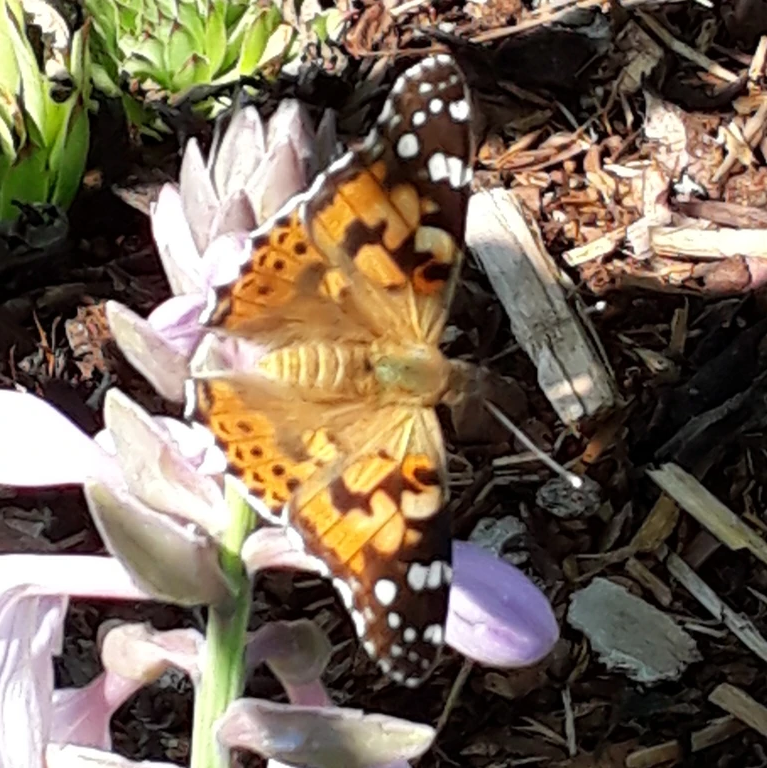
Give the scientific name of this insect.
Vanessa cardui
